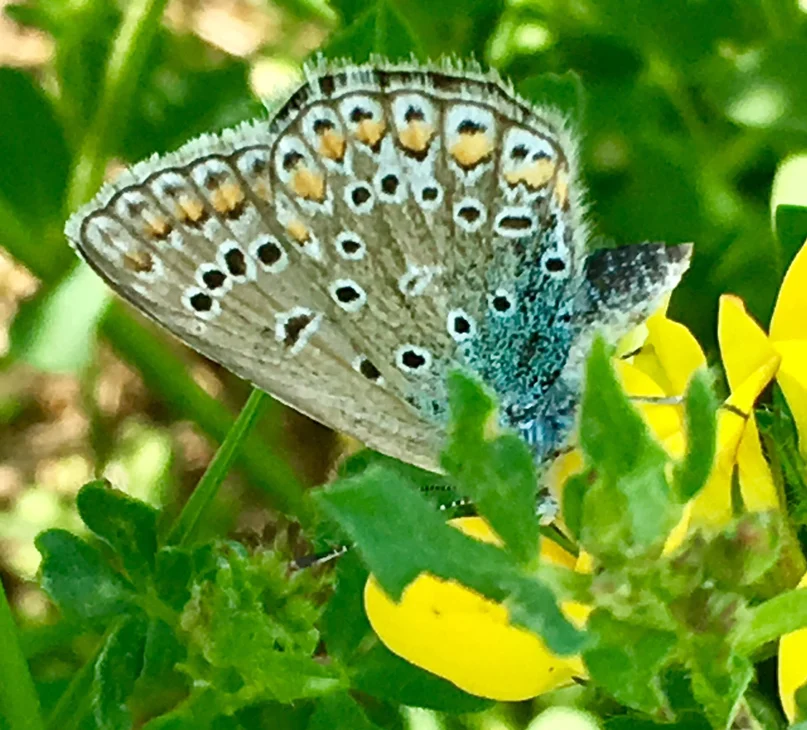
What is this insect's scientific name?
Polyommatus icarus
